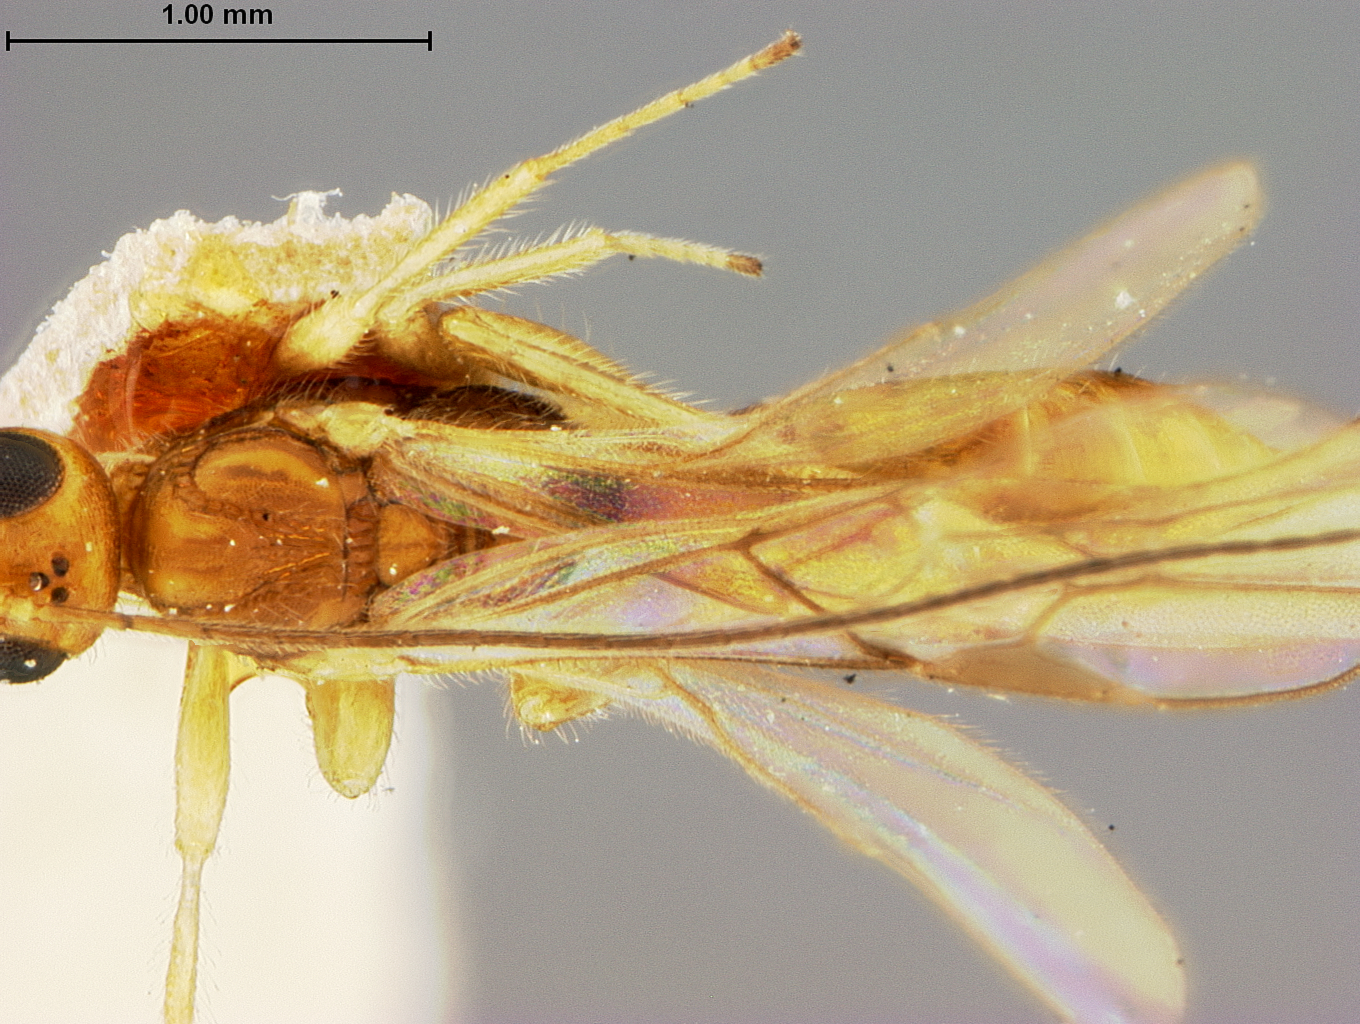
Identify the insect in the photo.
Caenophanes hylotrupidis
